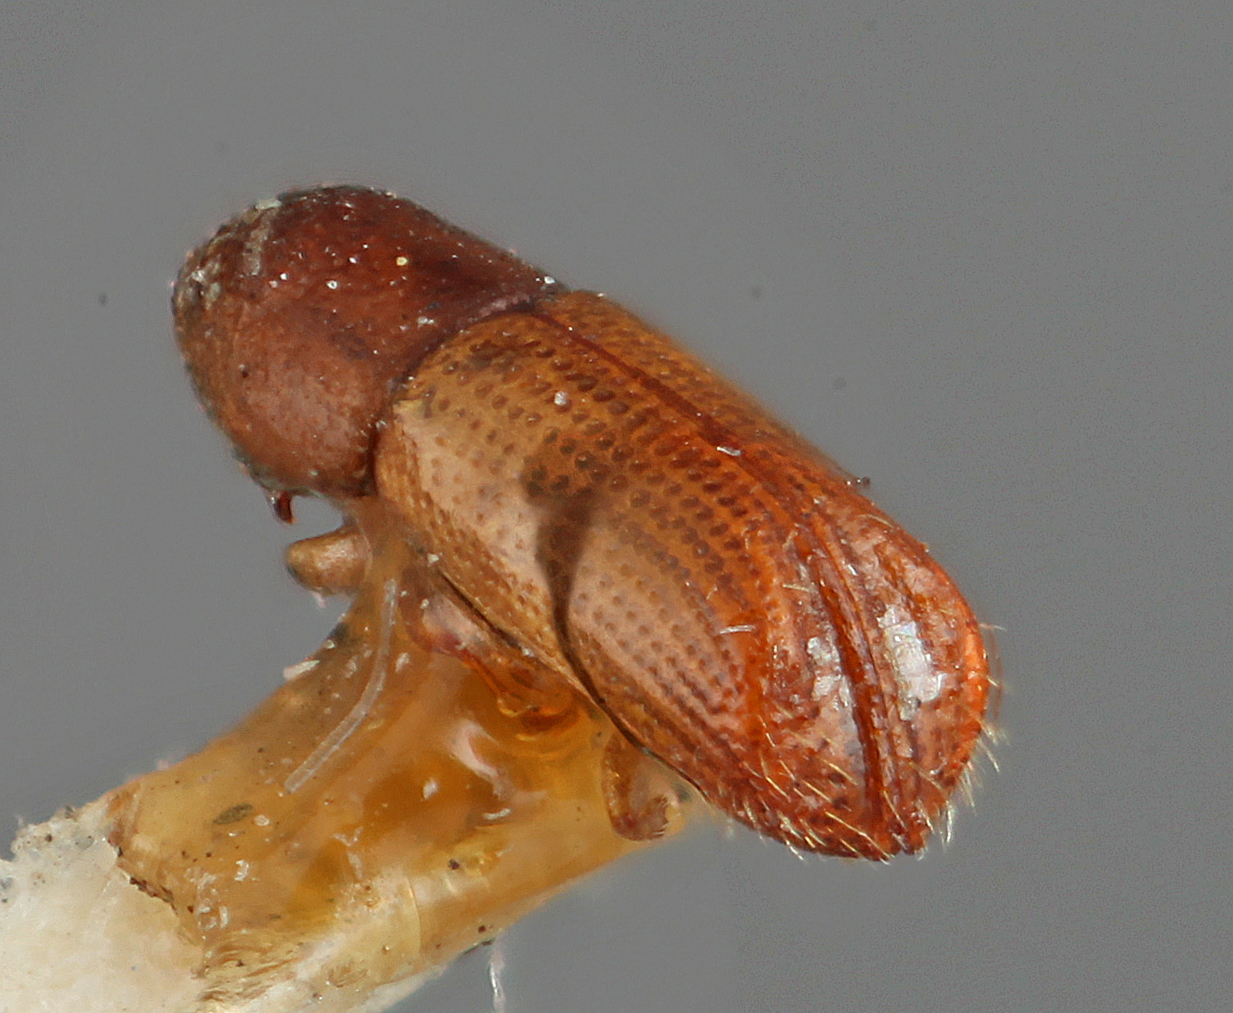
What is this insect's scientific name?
Pityophthorus elegans
